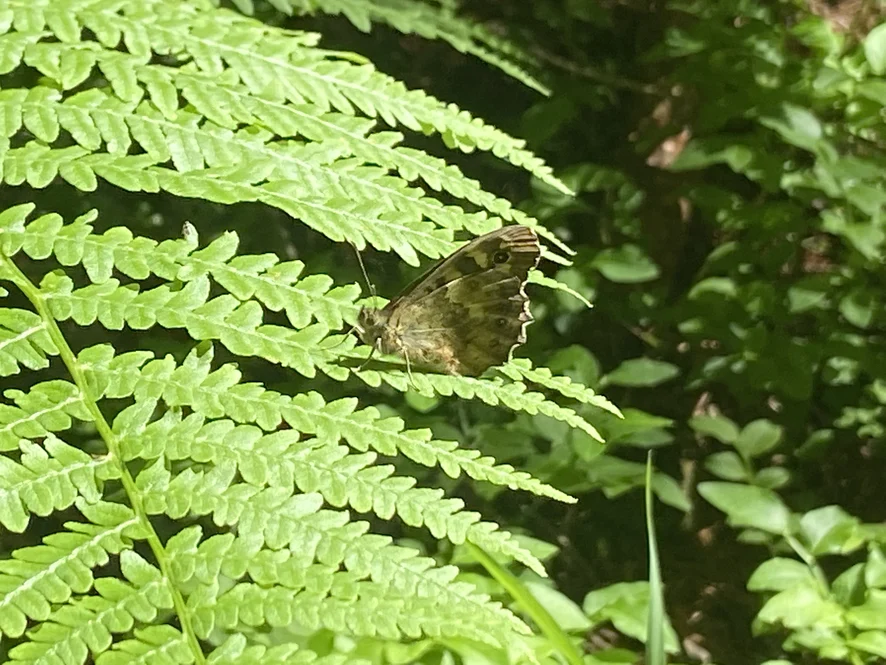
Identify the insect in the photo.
Pararge aegeria
